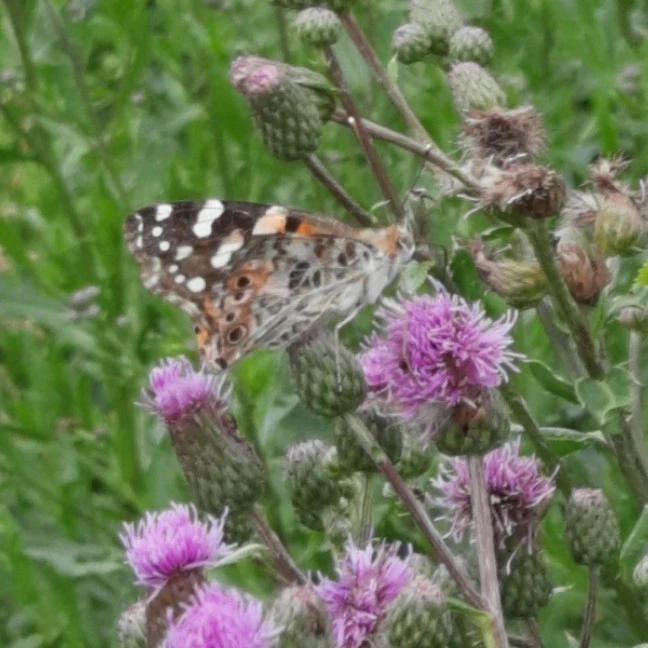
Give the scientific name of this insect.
Vanessa cardui
